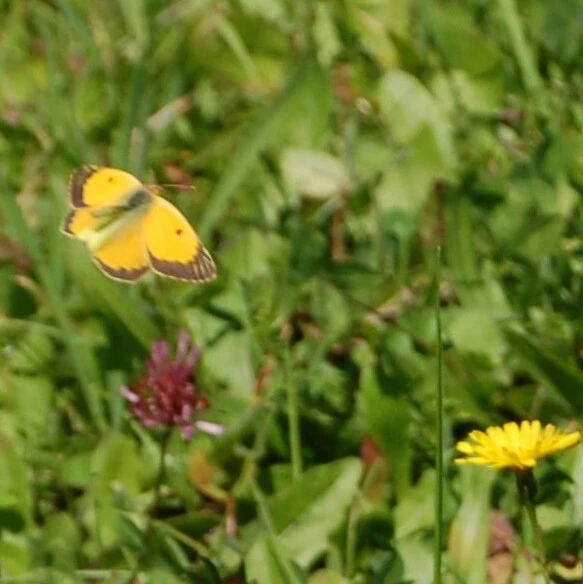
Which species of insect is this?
Colias croceus
